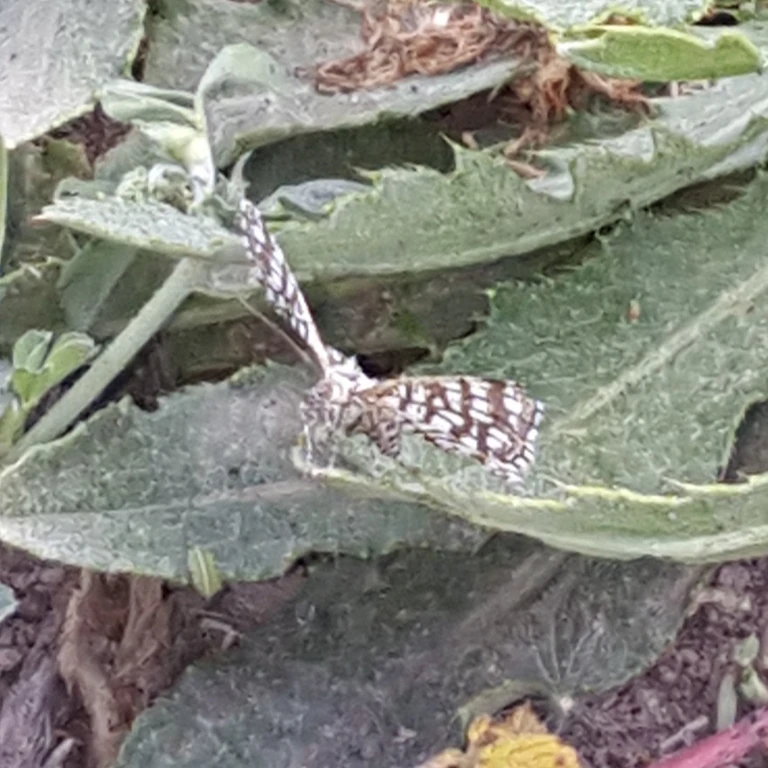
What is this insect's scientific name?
Chiasmia clathrata
